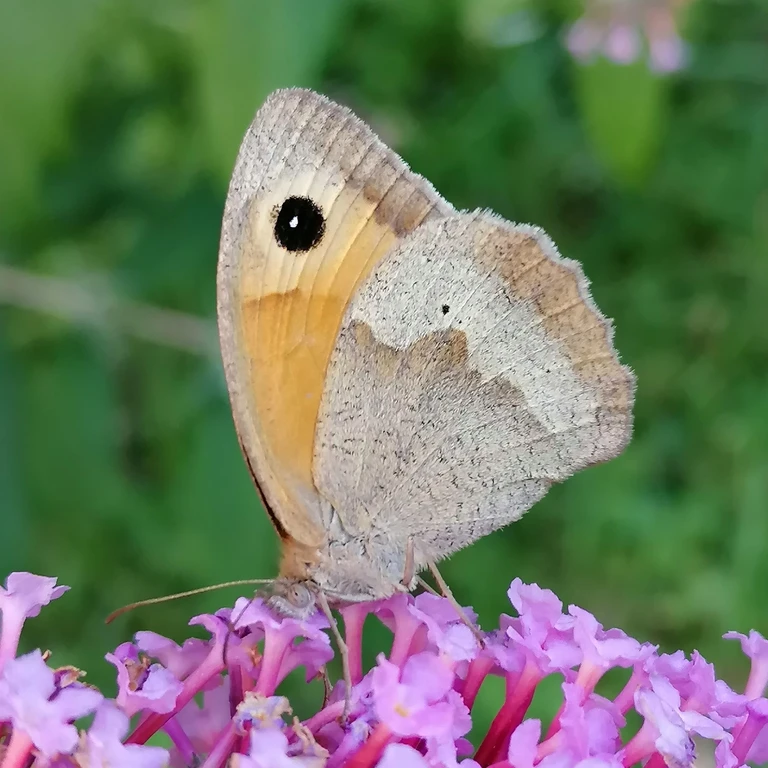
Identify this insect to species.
Maniola jurtina
